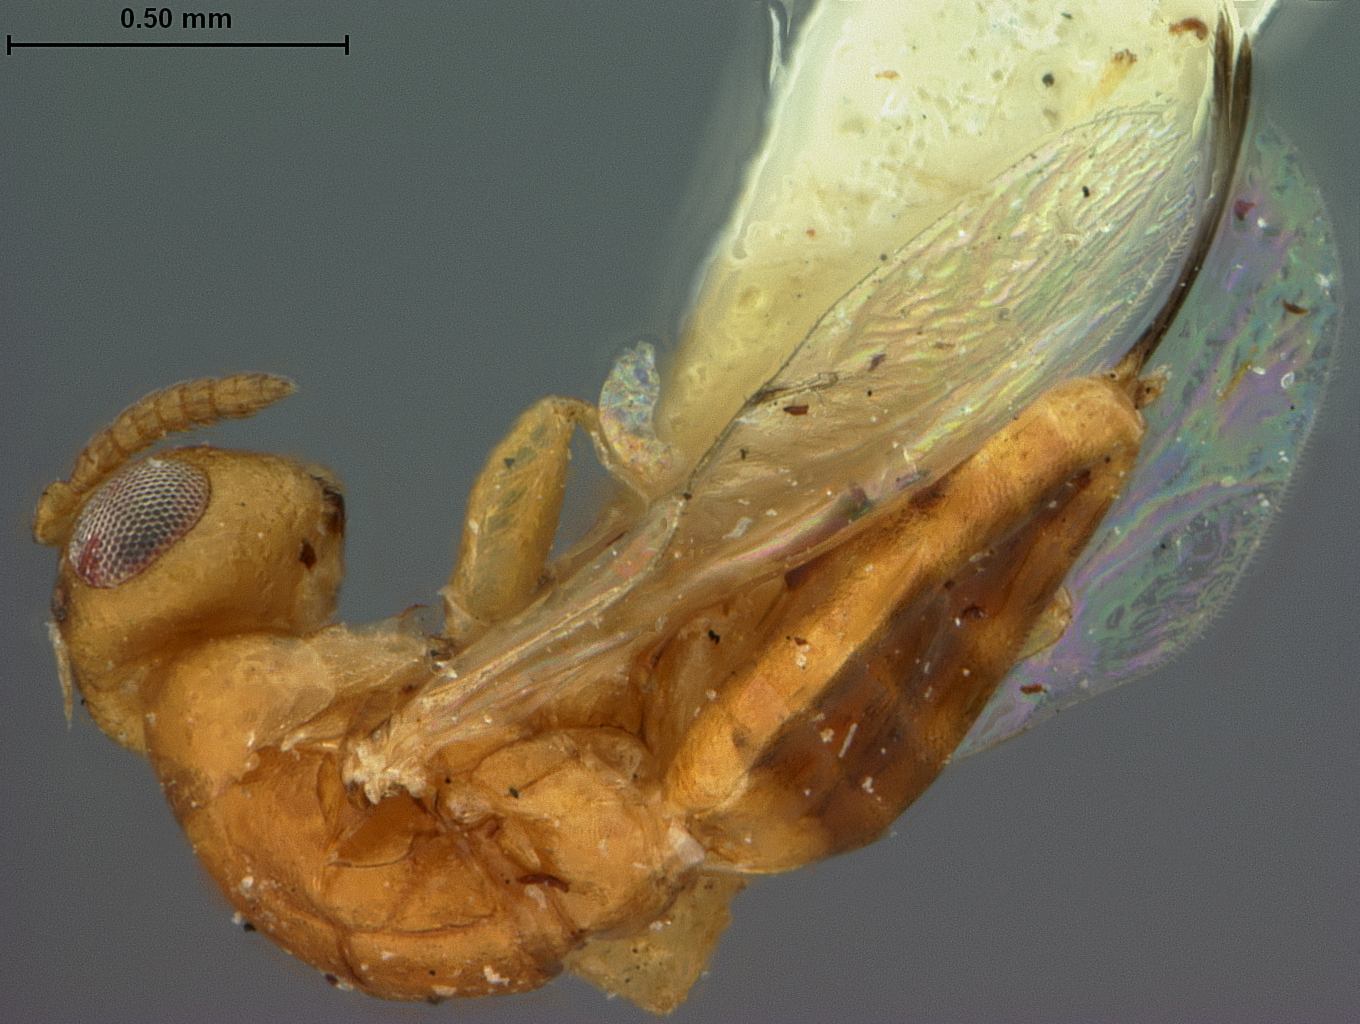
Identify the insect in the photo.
Sycophila incerta
